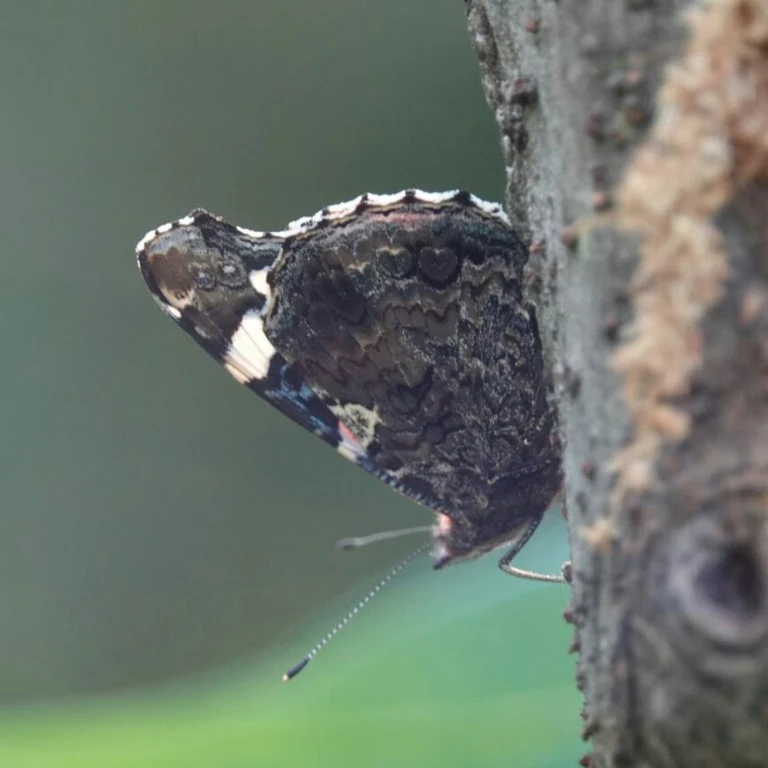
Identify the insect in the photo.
Vanessa atalanta
